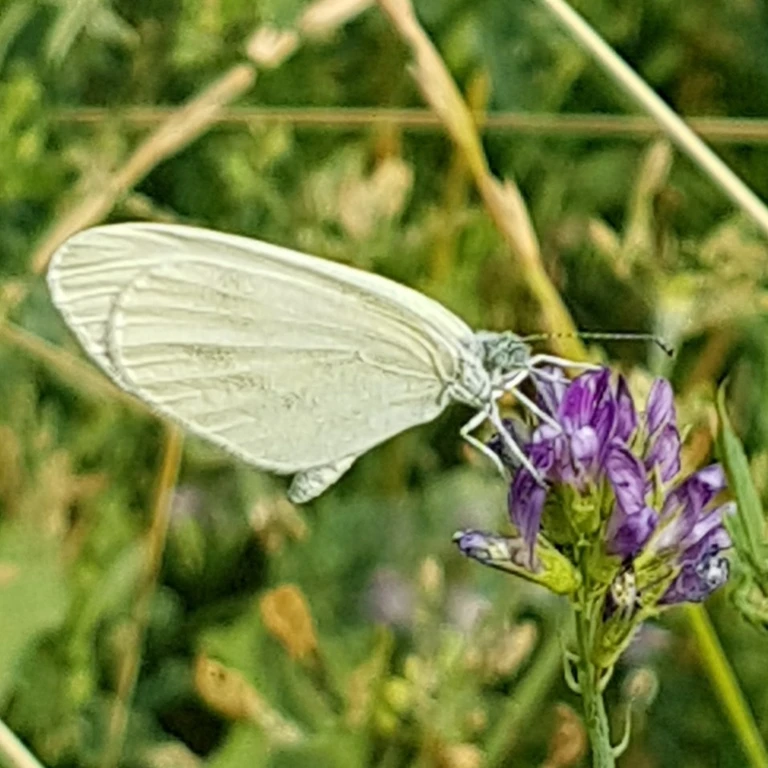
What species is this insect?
Leptidea sinapis/juvernica
